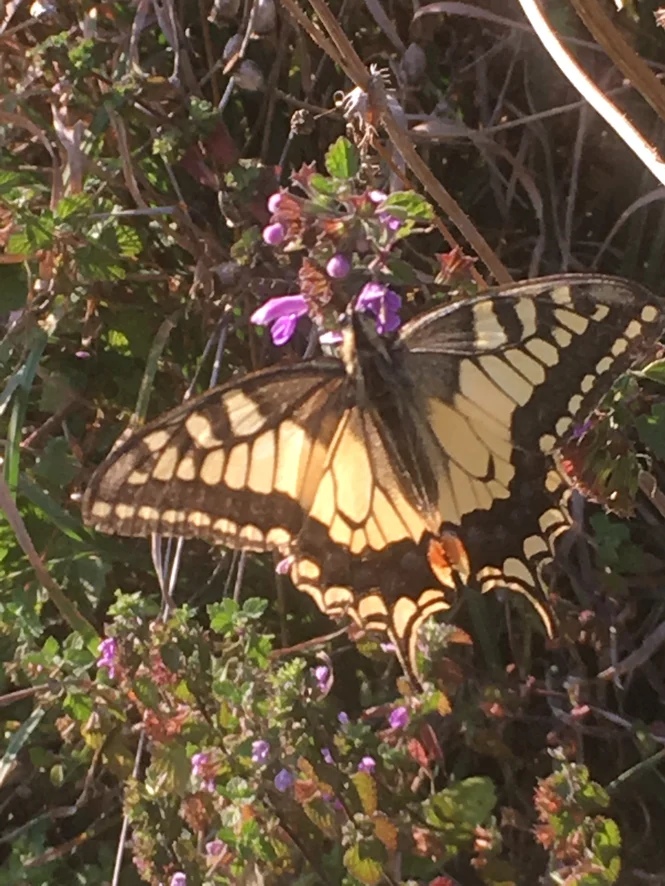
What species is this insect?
Papilio machaon
